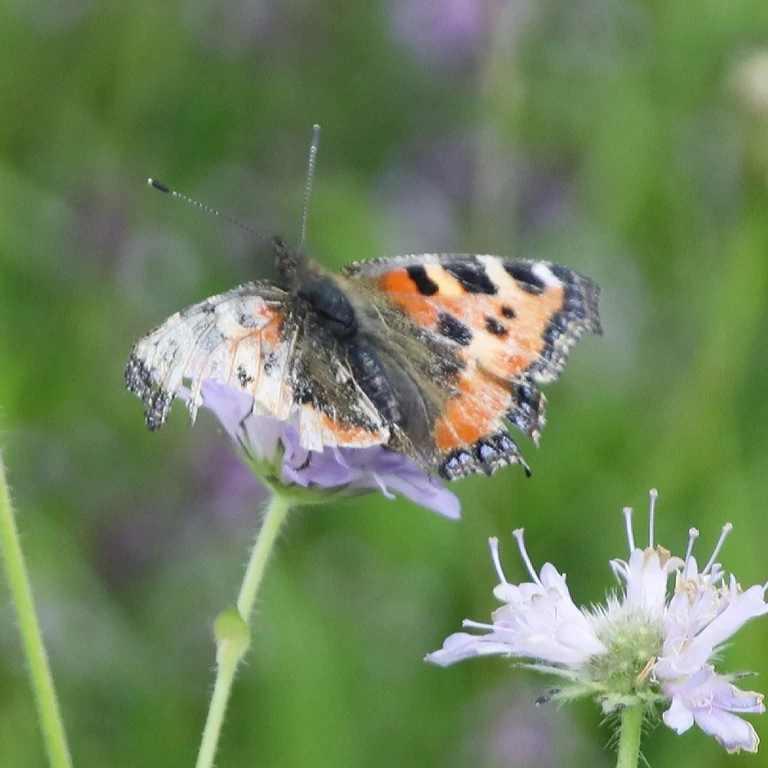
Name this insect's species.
Aglais urticae
